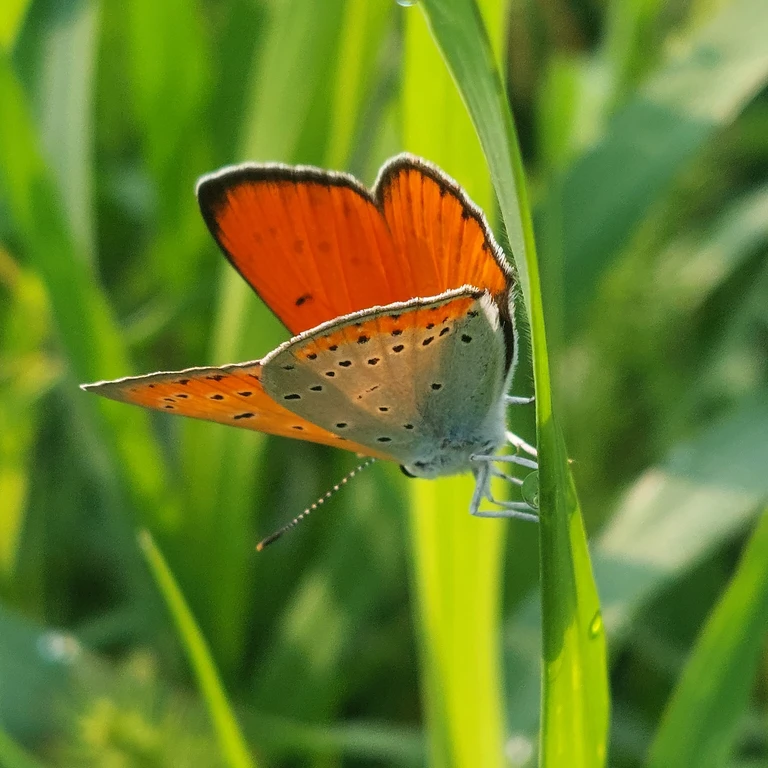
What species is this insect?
Lycaena dispar
